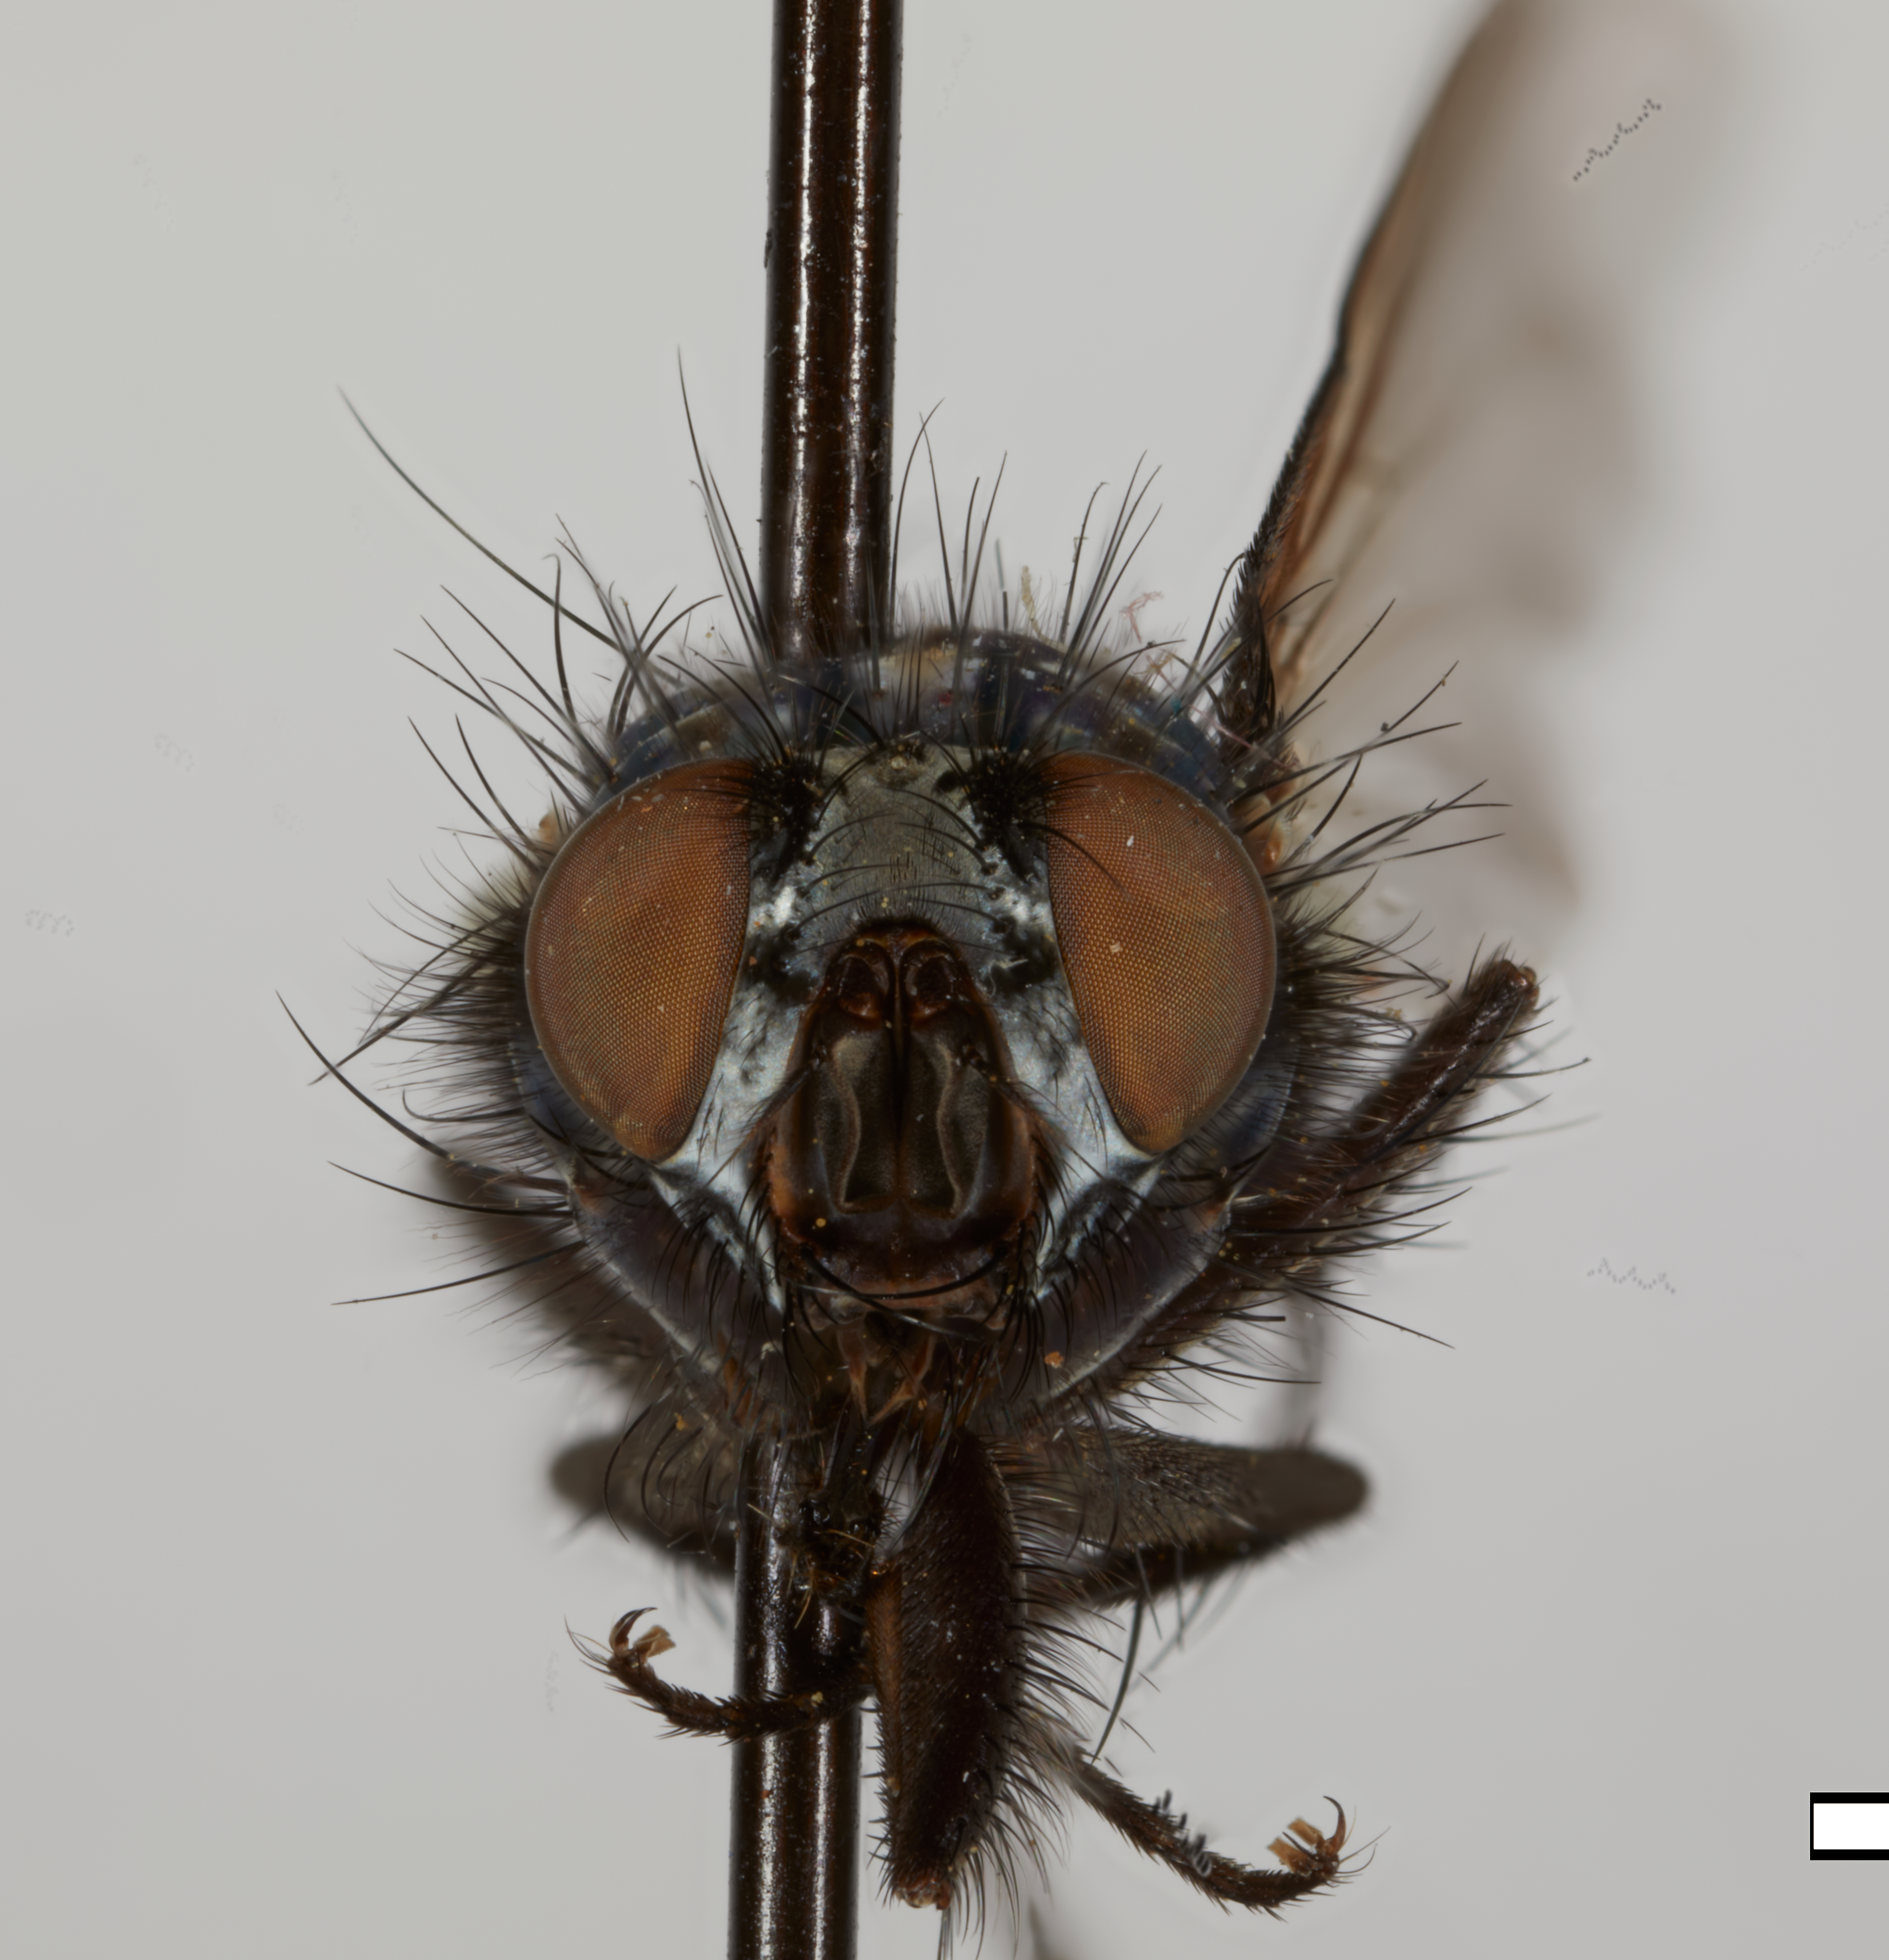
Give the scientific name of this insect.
Chlorobrachycoma splendida
